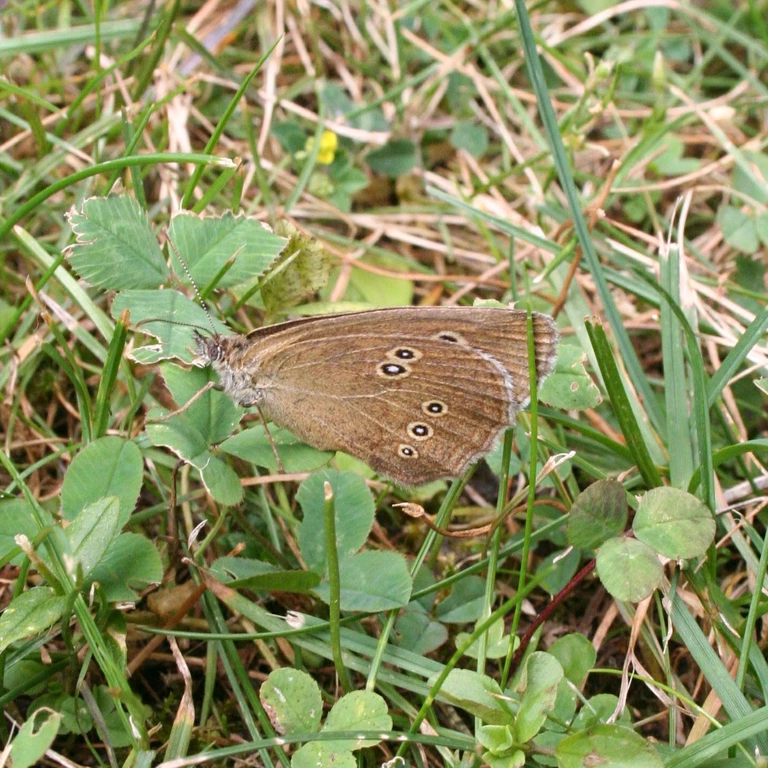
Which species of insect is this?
Aphantopus hyperantus
